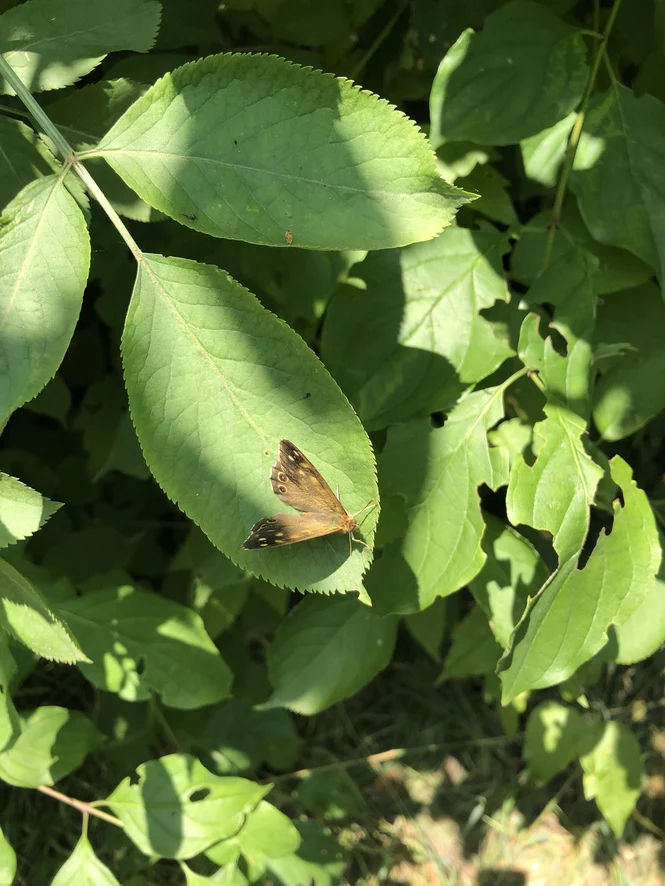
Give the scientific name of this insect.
Pararge aegeria
